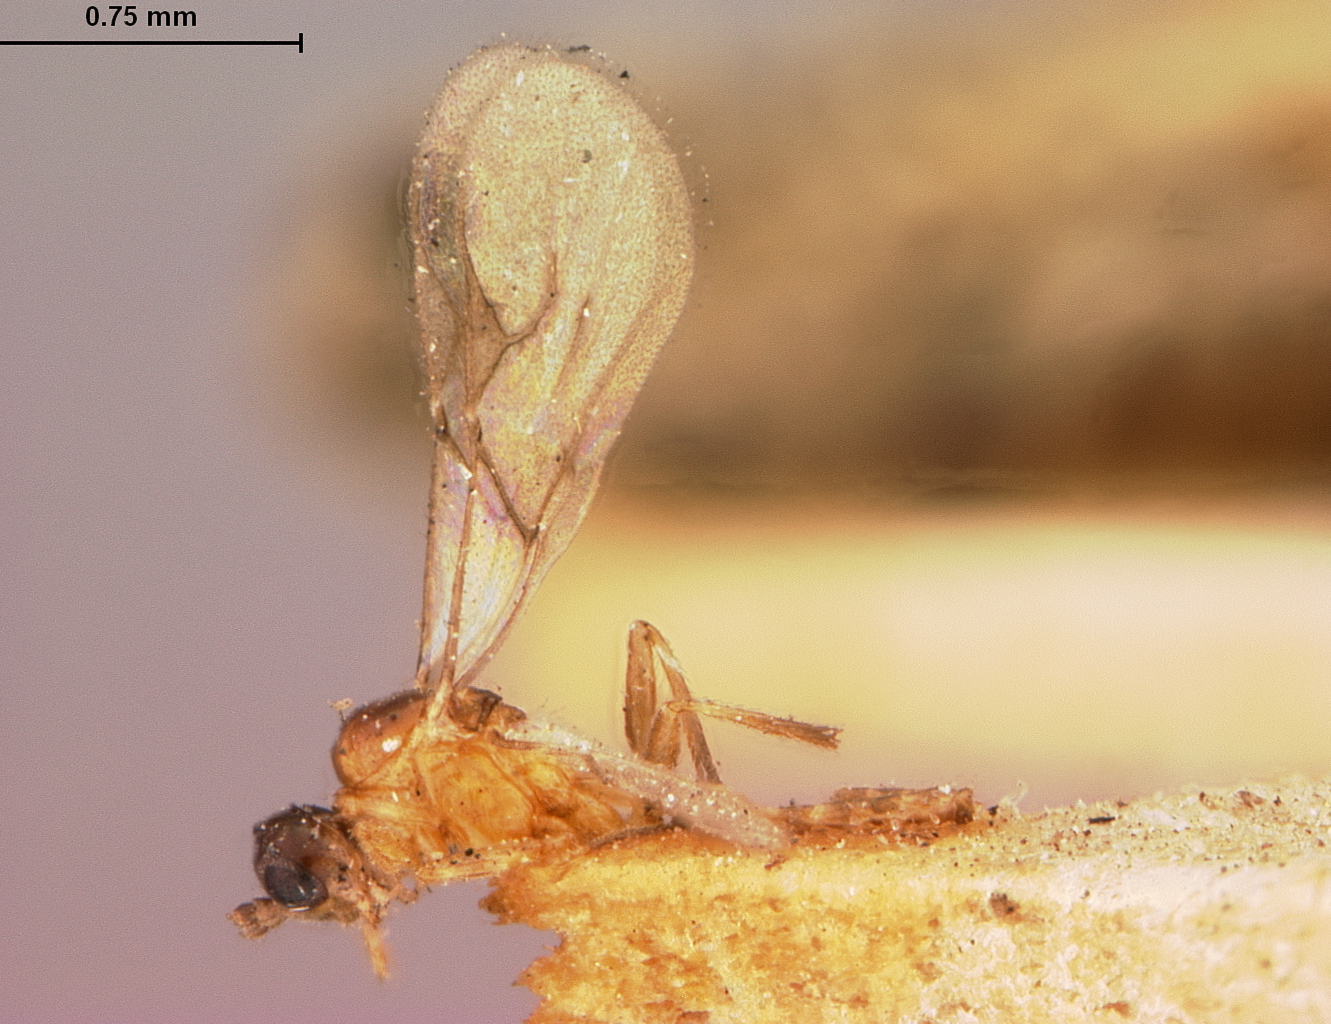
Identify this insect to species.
Aphidius xanthus
